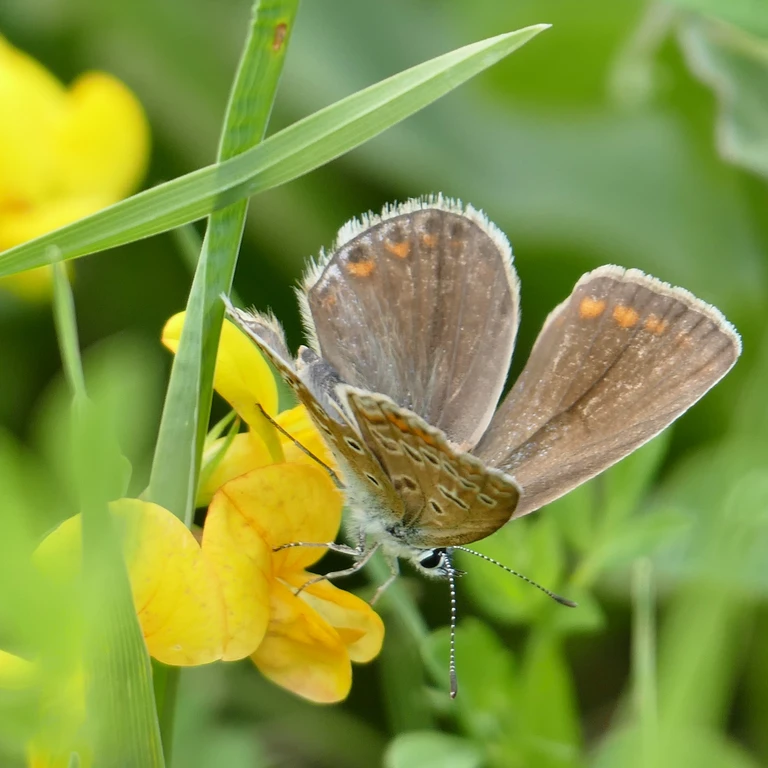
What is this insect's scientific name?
Polyommatus icarus
